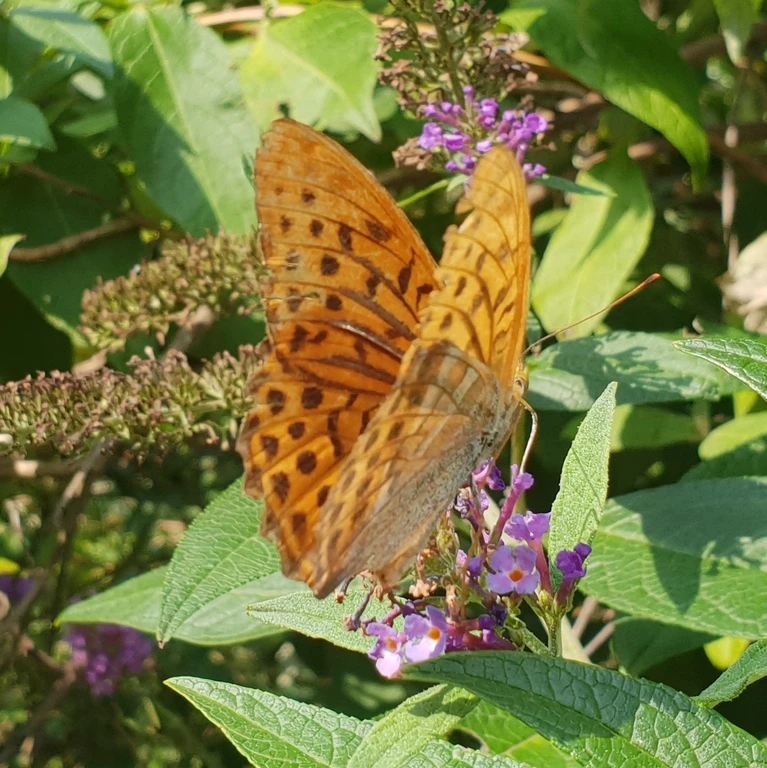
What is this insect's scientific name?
Argynnis paphia
